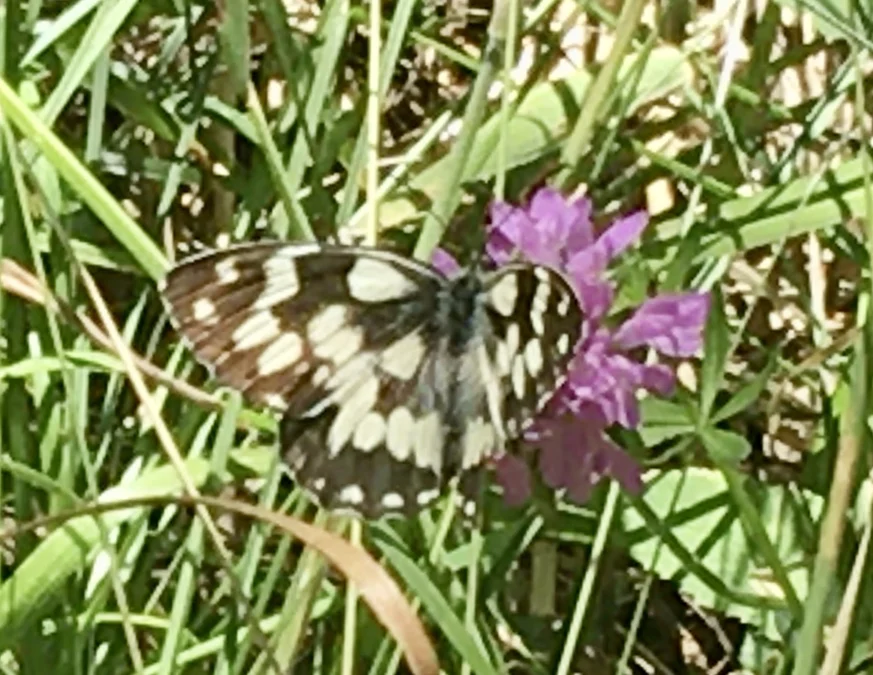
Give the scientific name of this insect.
Melanargia galathea
